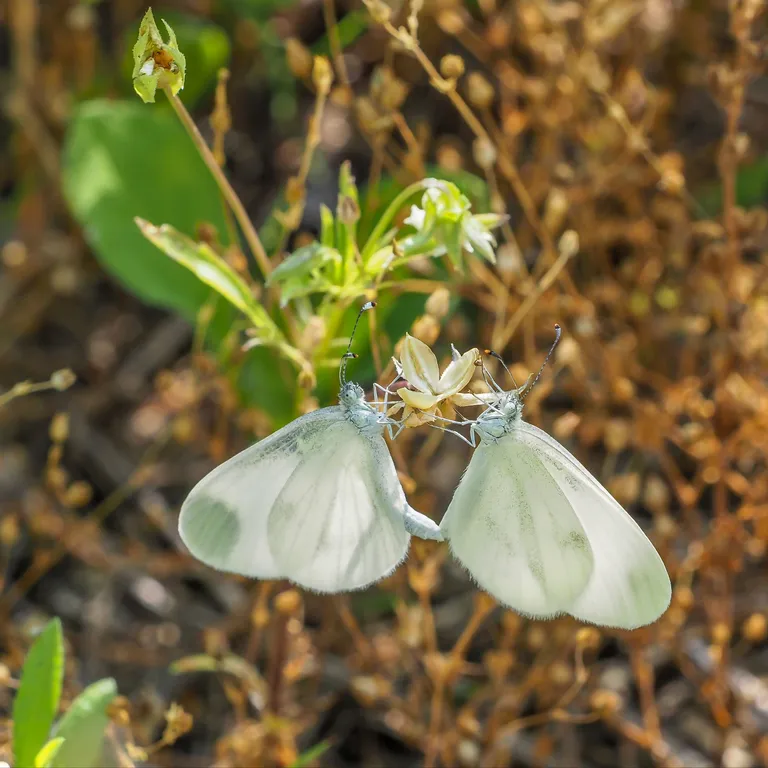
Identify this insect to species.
Leptidea sinapis/juvernica
